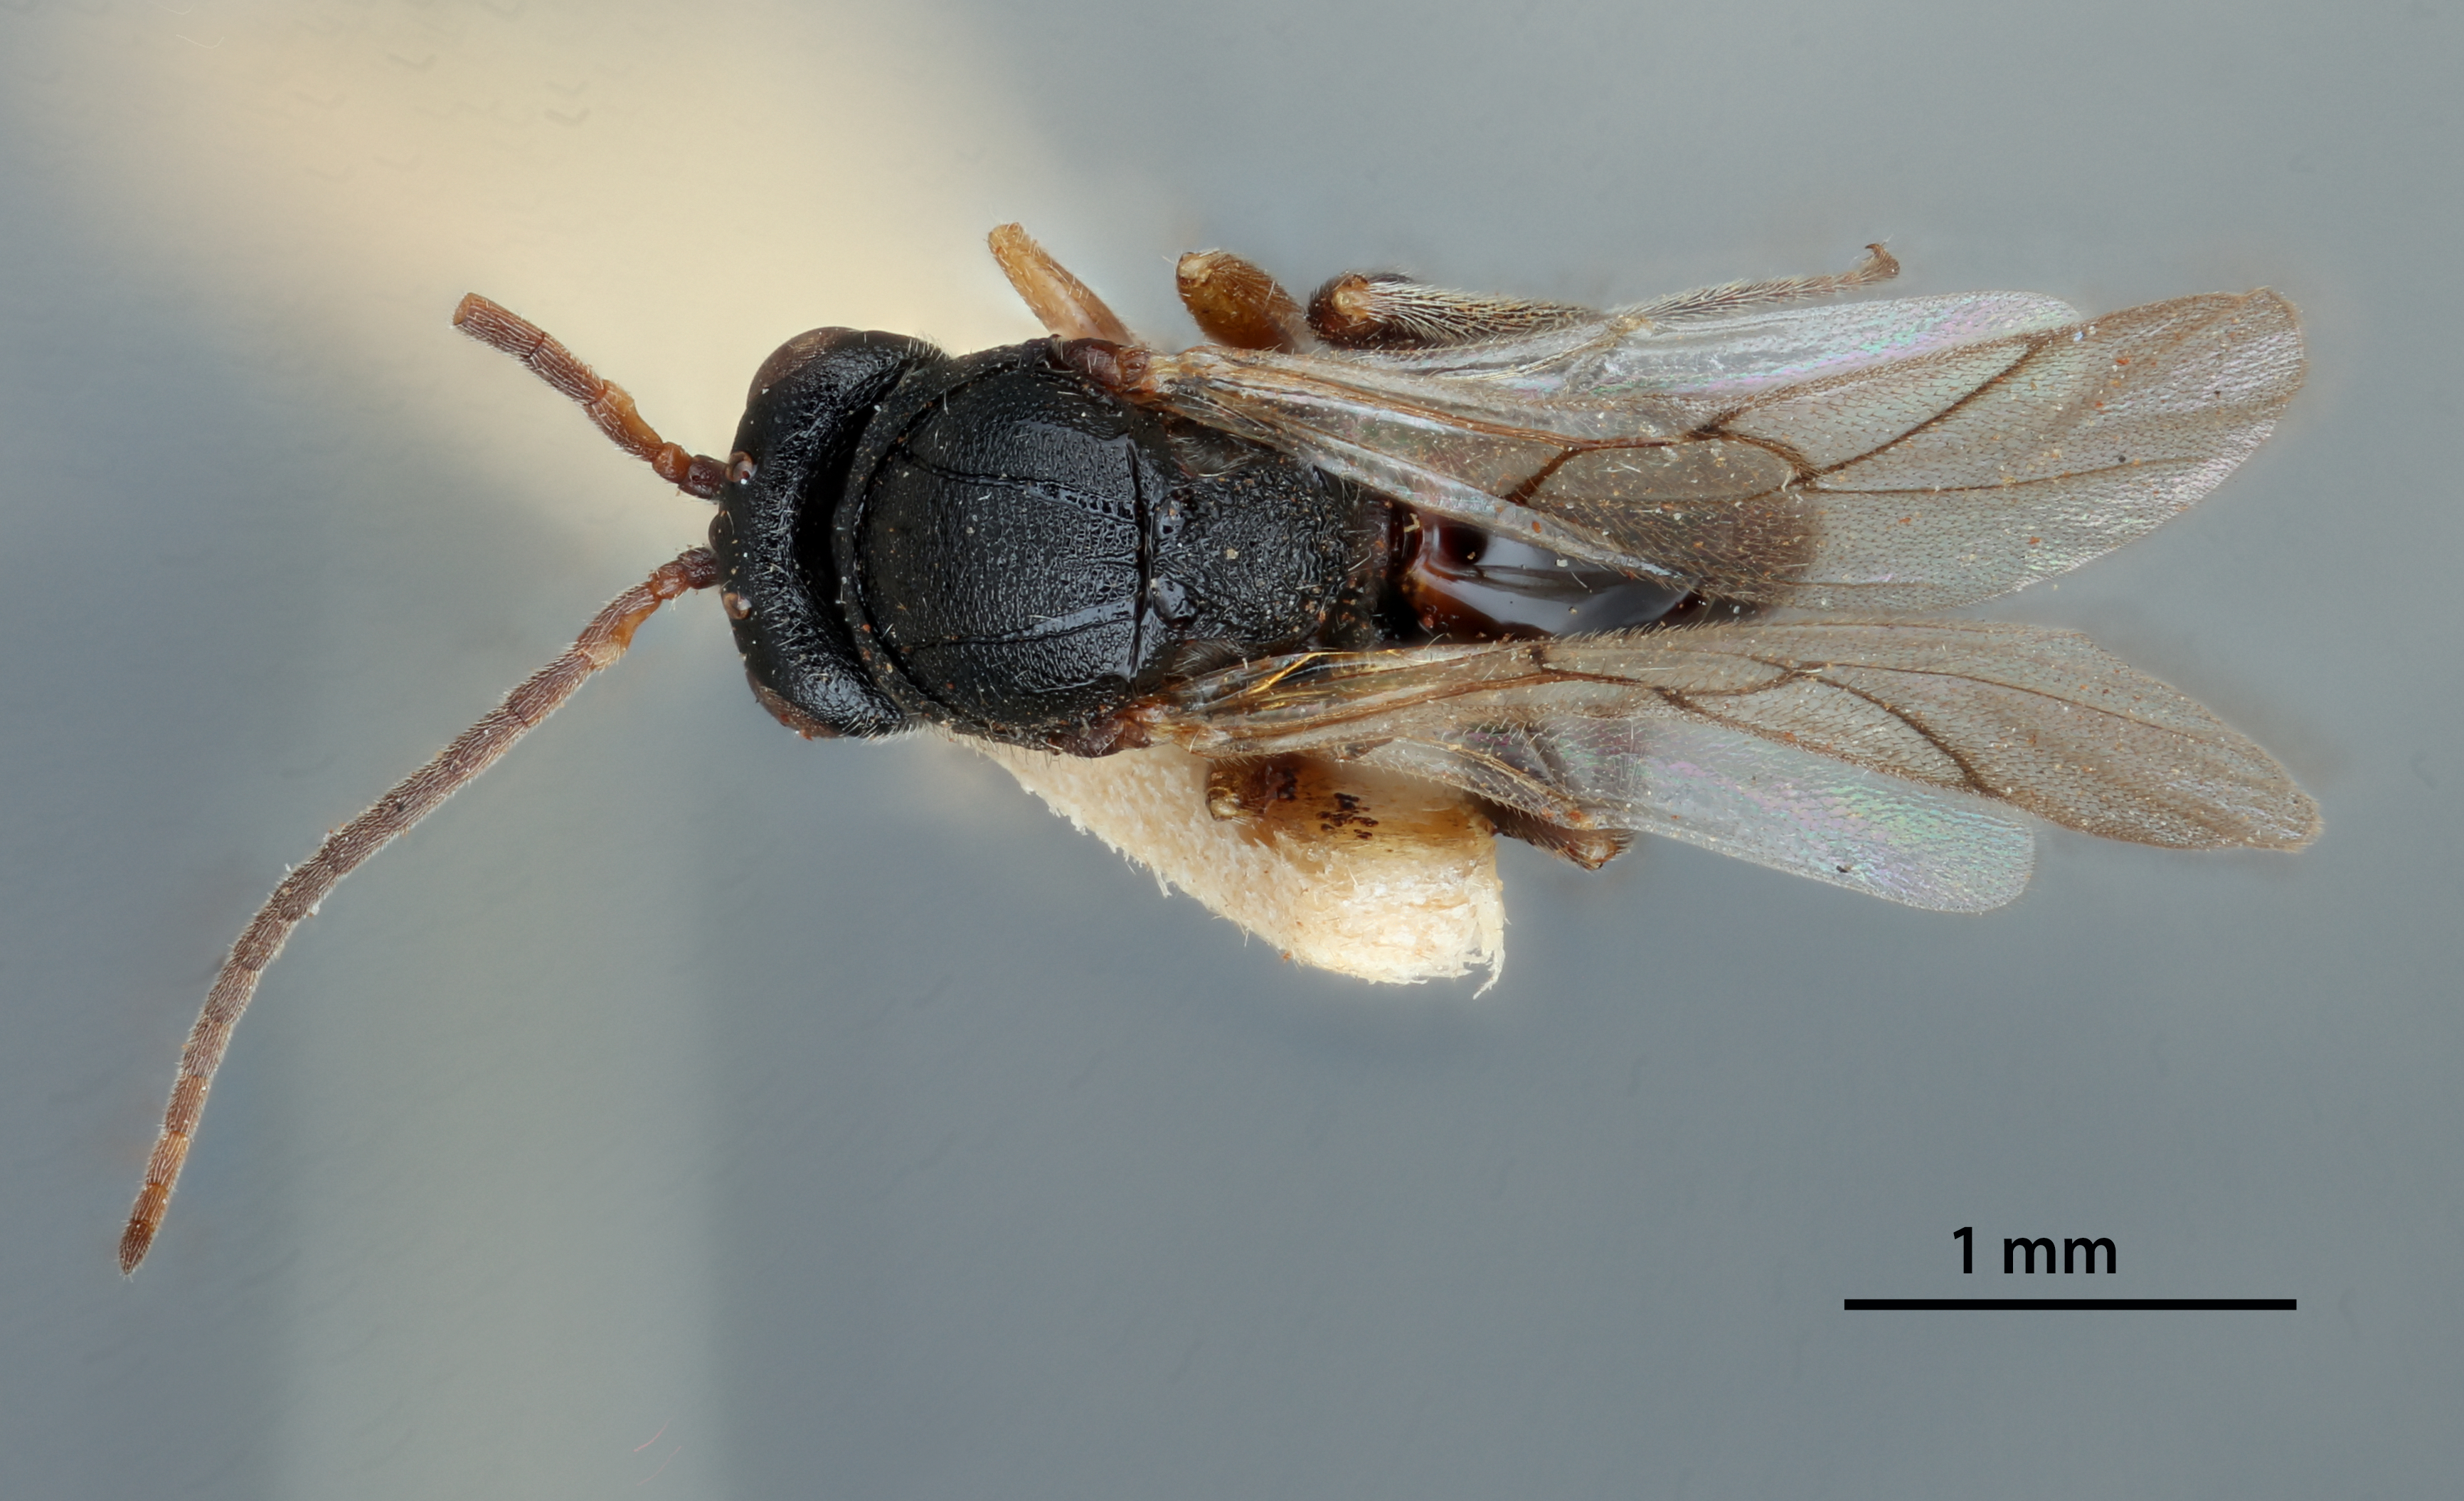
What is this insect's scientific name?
Euceroptres whartoni
